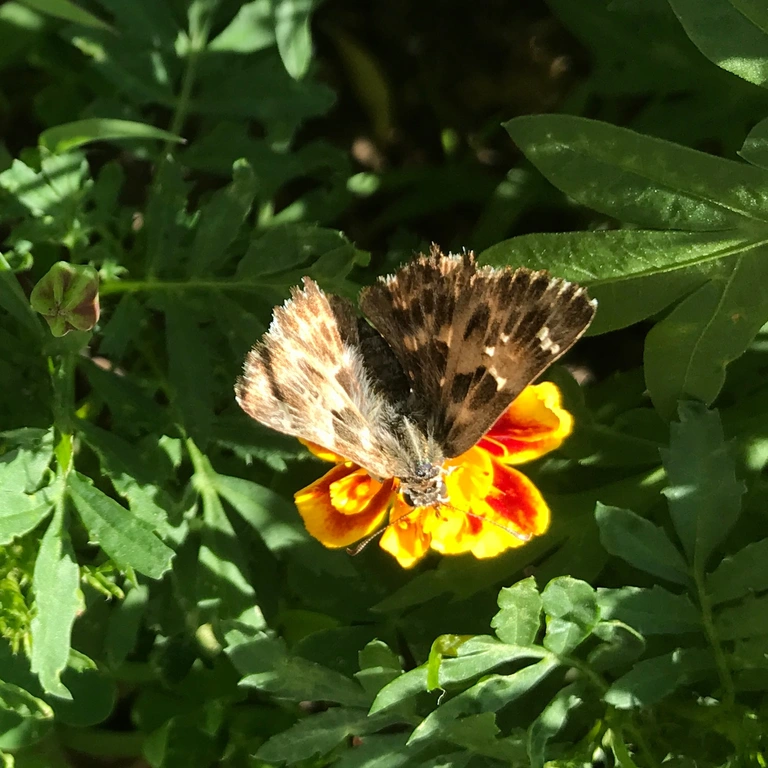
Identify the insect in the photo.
Carcharodus alceae
